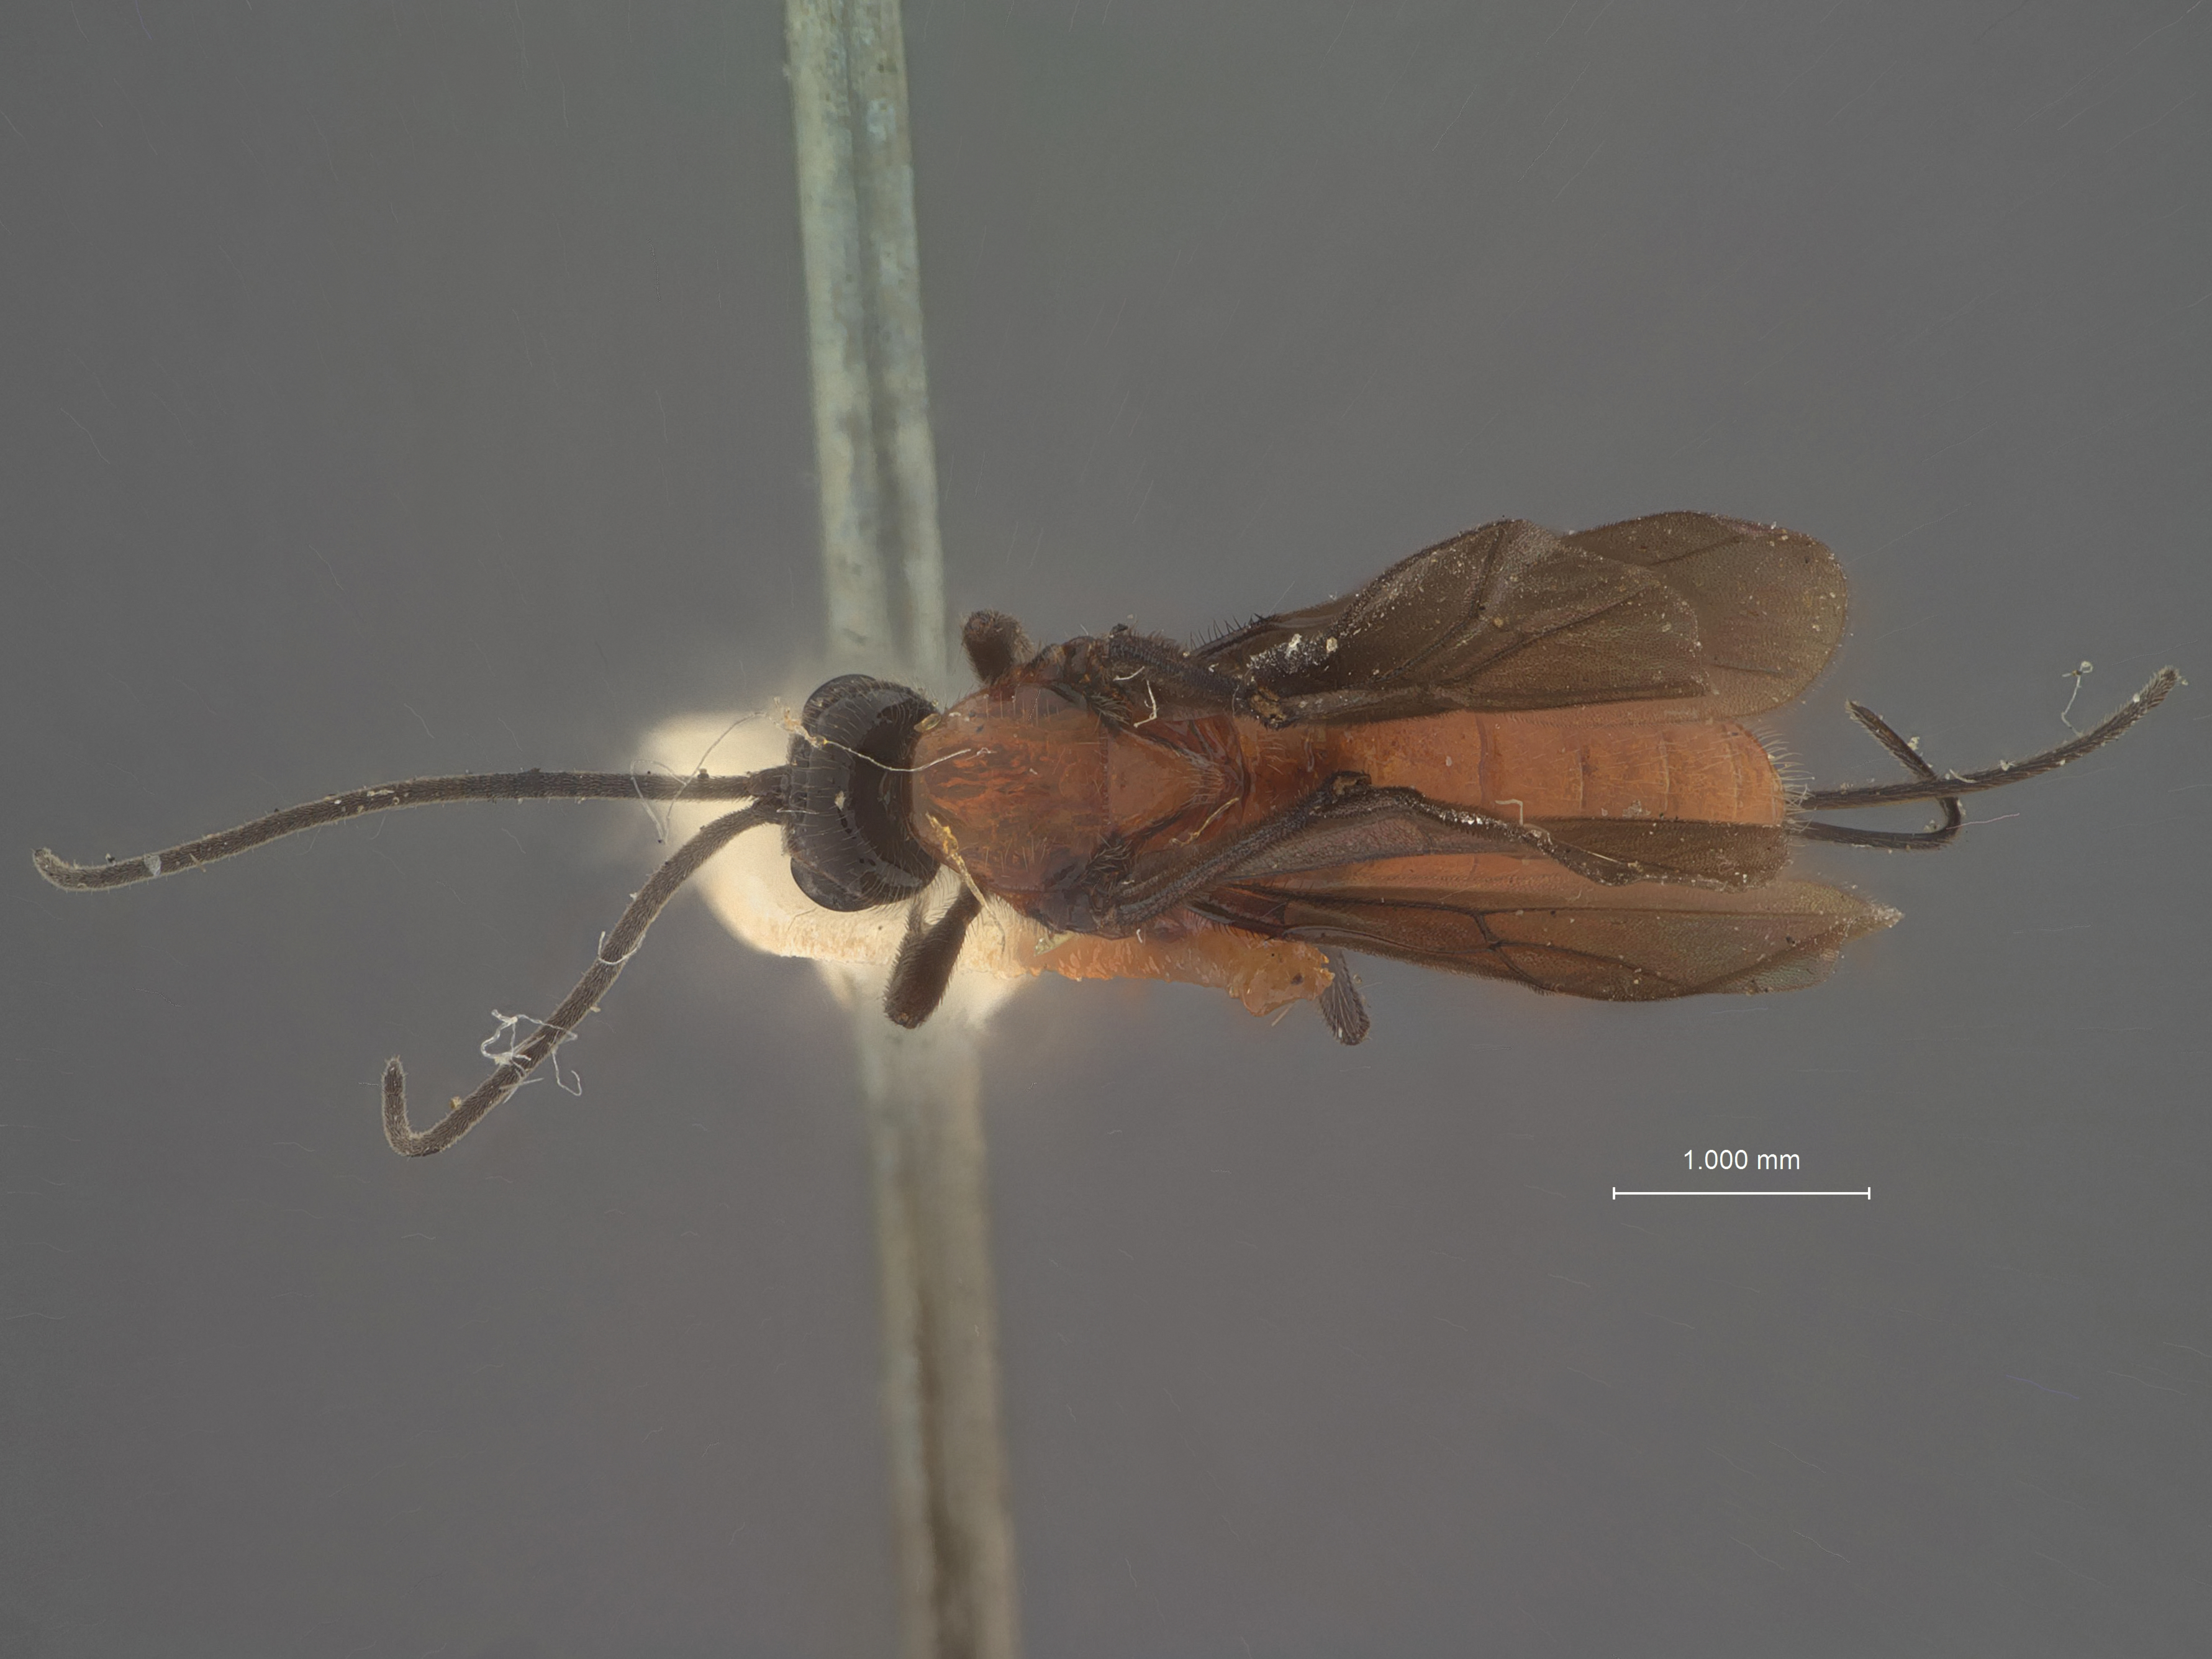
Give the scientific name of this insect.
Microbracon helianthi
